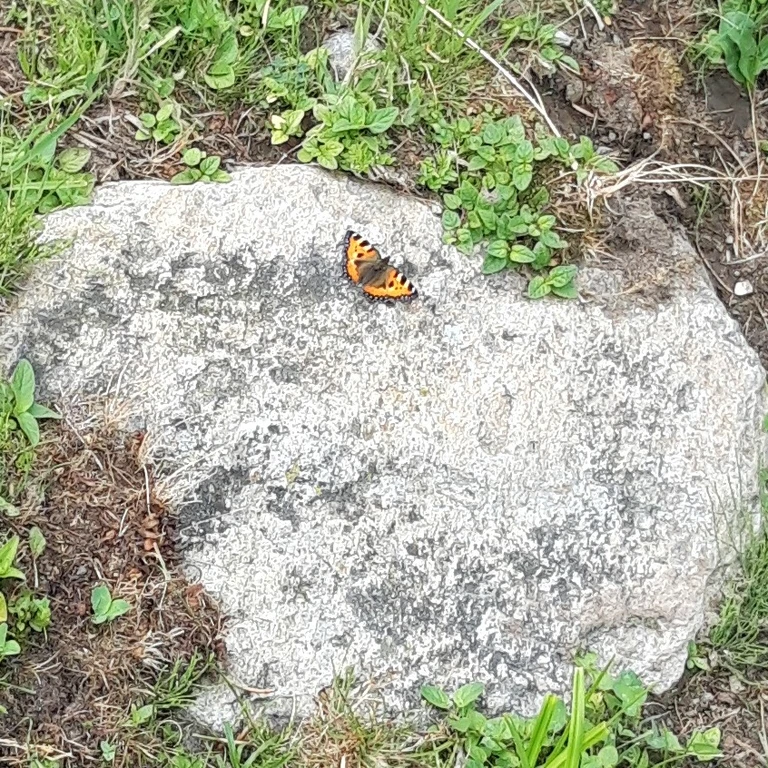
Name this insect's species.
Aglais urticae
